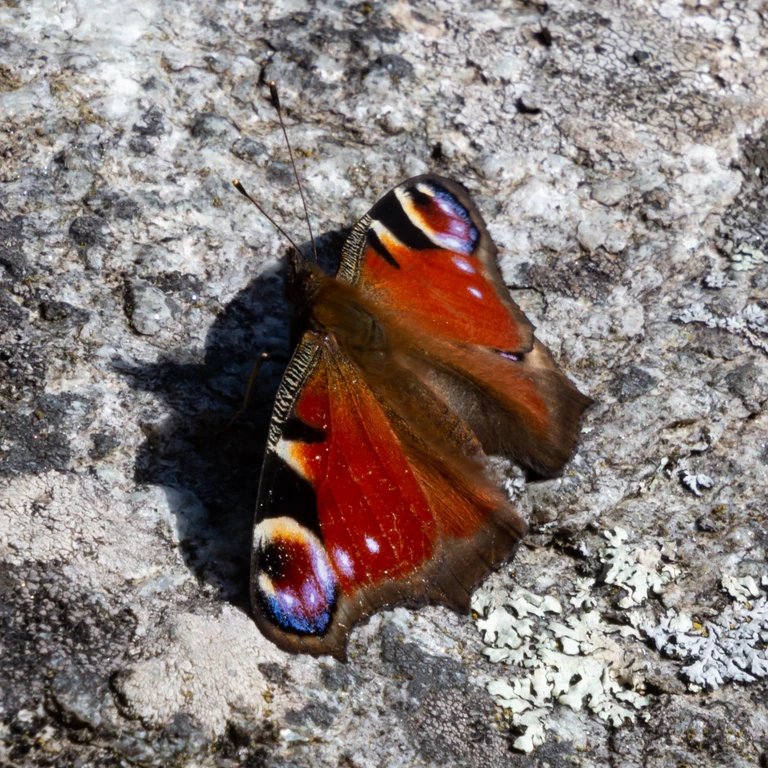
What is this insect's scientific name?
Aglais io
